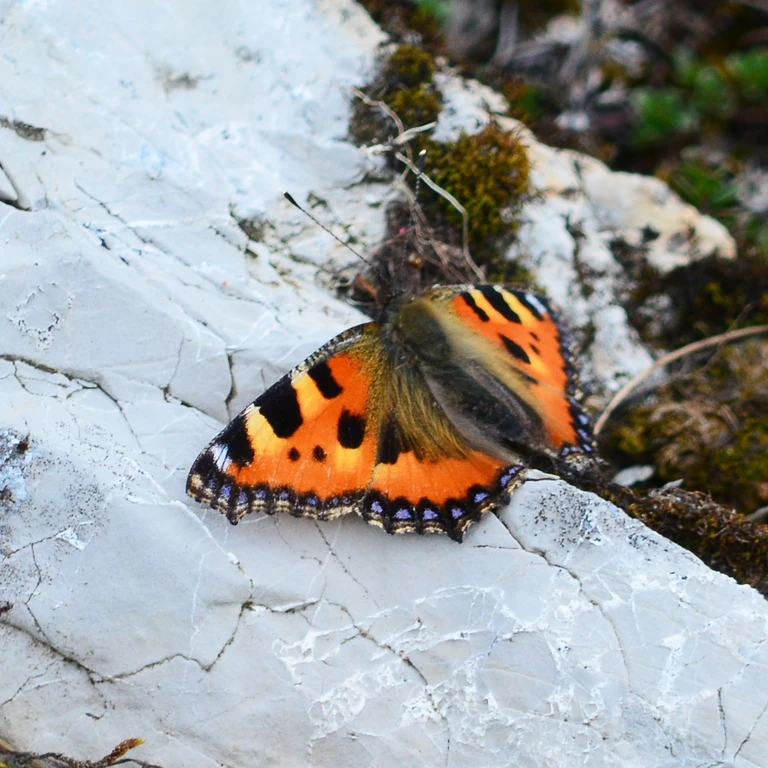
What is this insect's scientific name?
Aglais urticae
